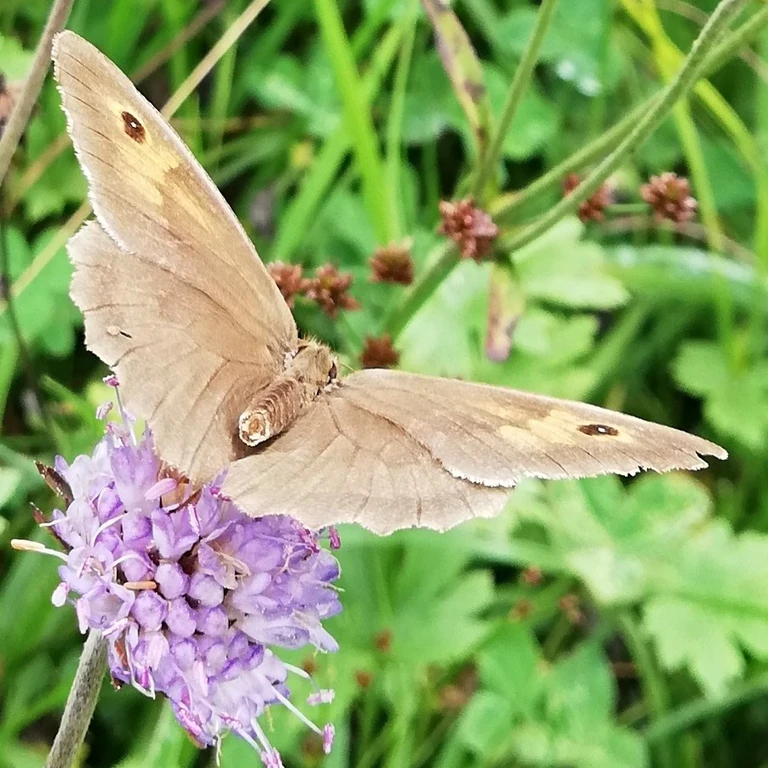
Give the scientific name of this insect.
Maniola jurtina
